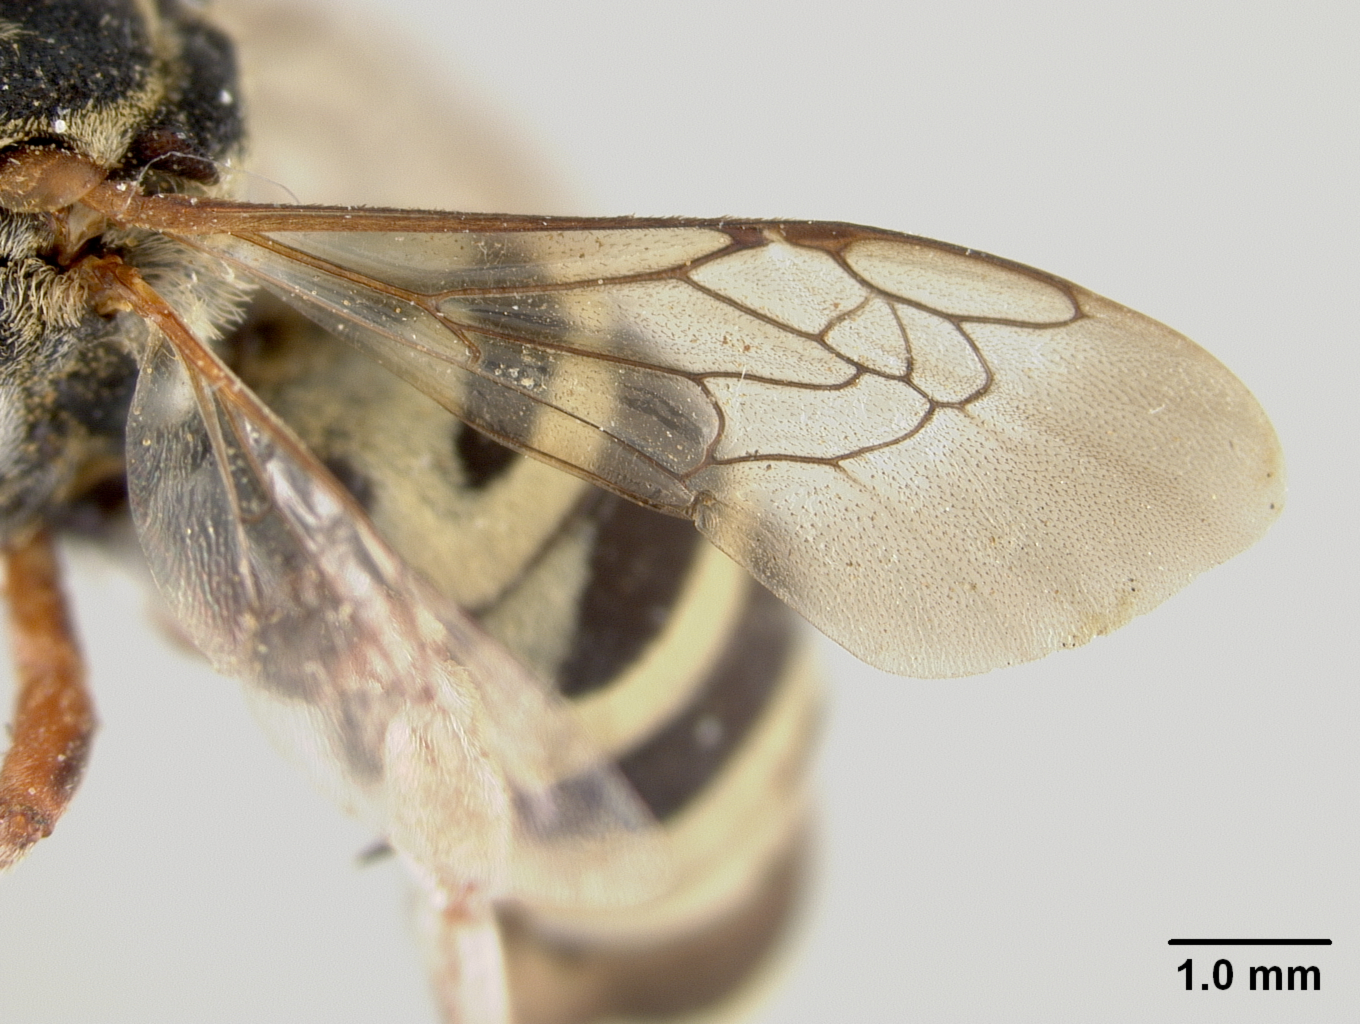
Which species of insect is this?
Triepeolus lusor
